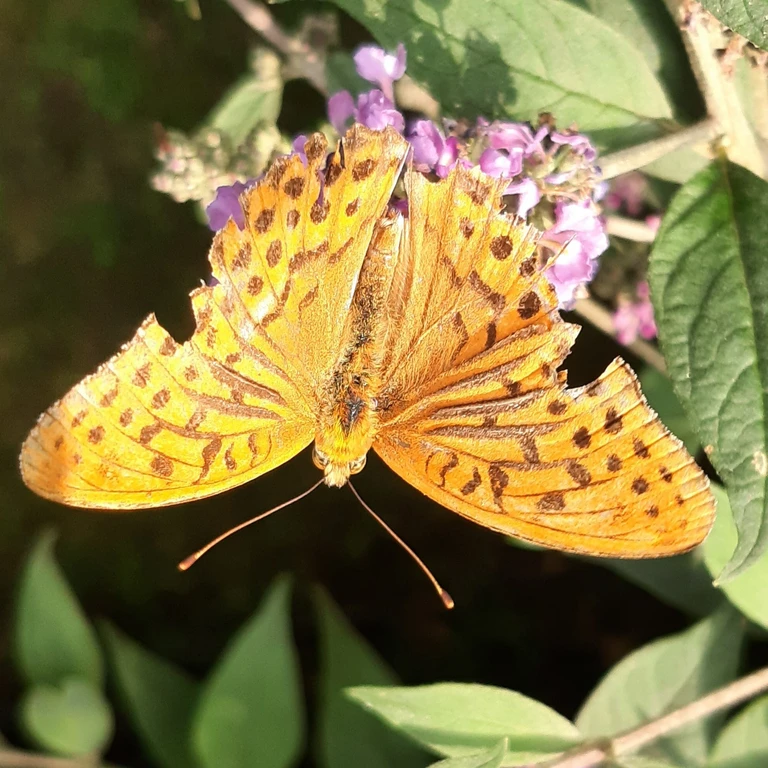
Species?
Argynnis paphia
